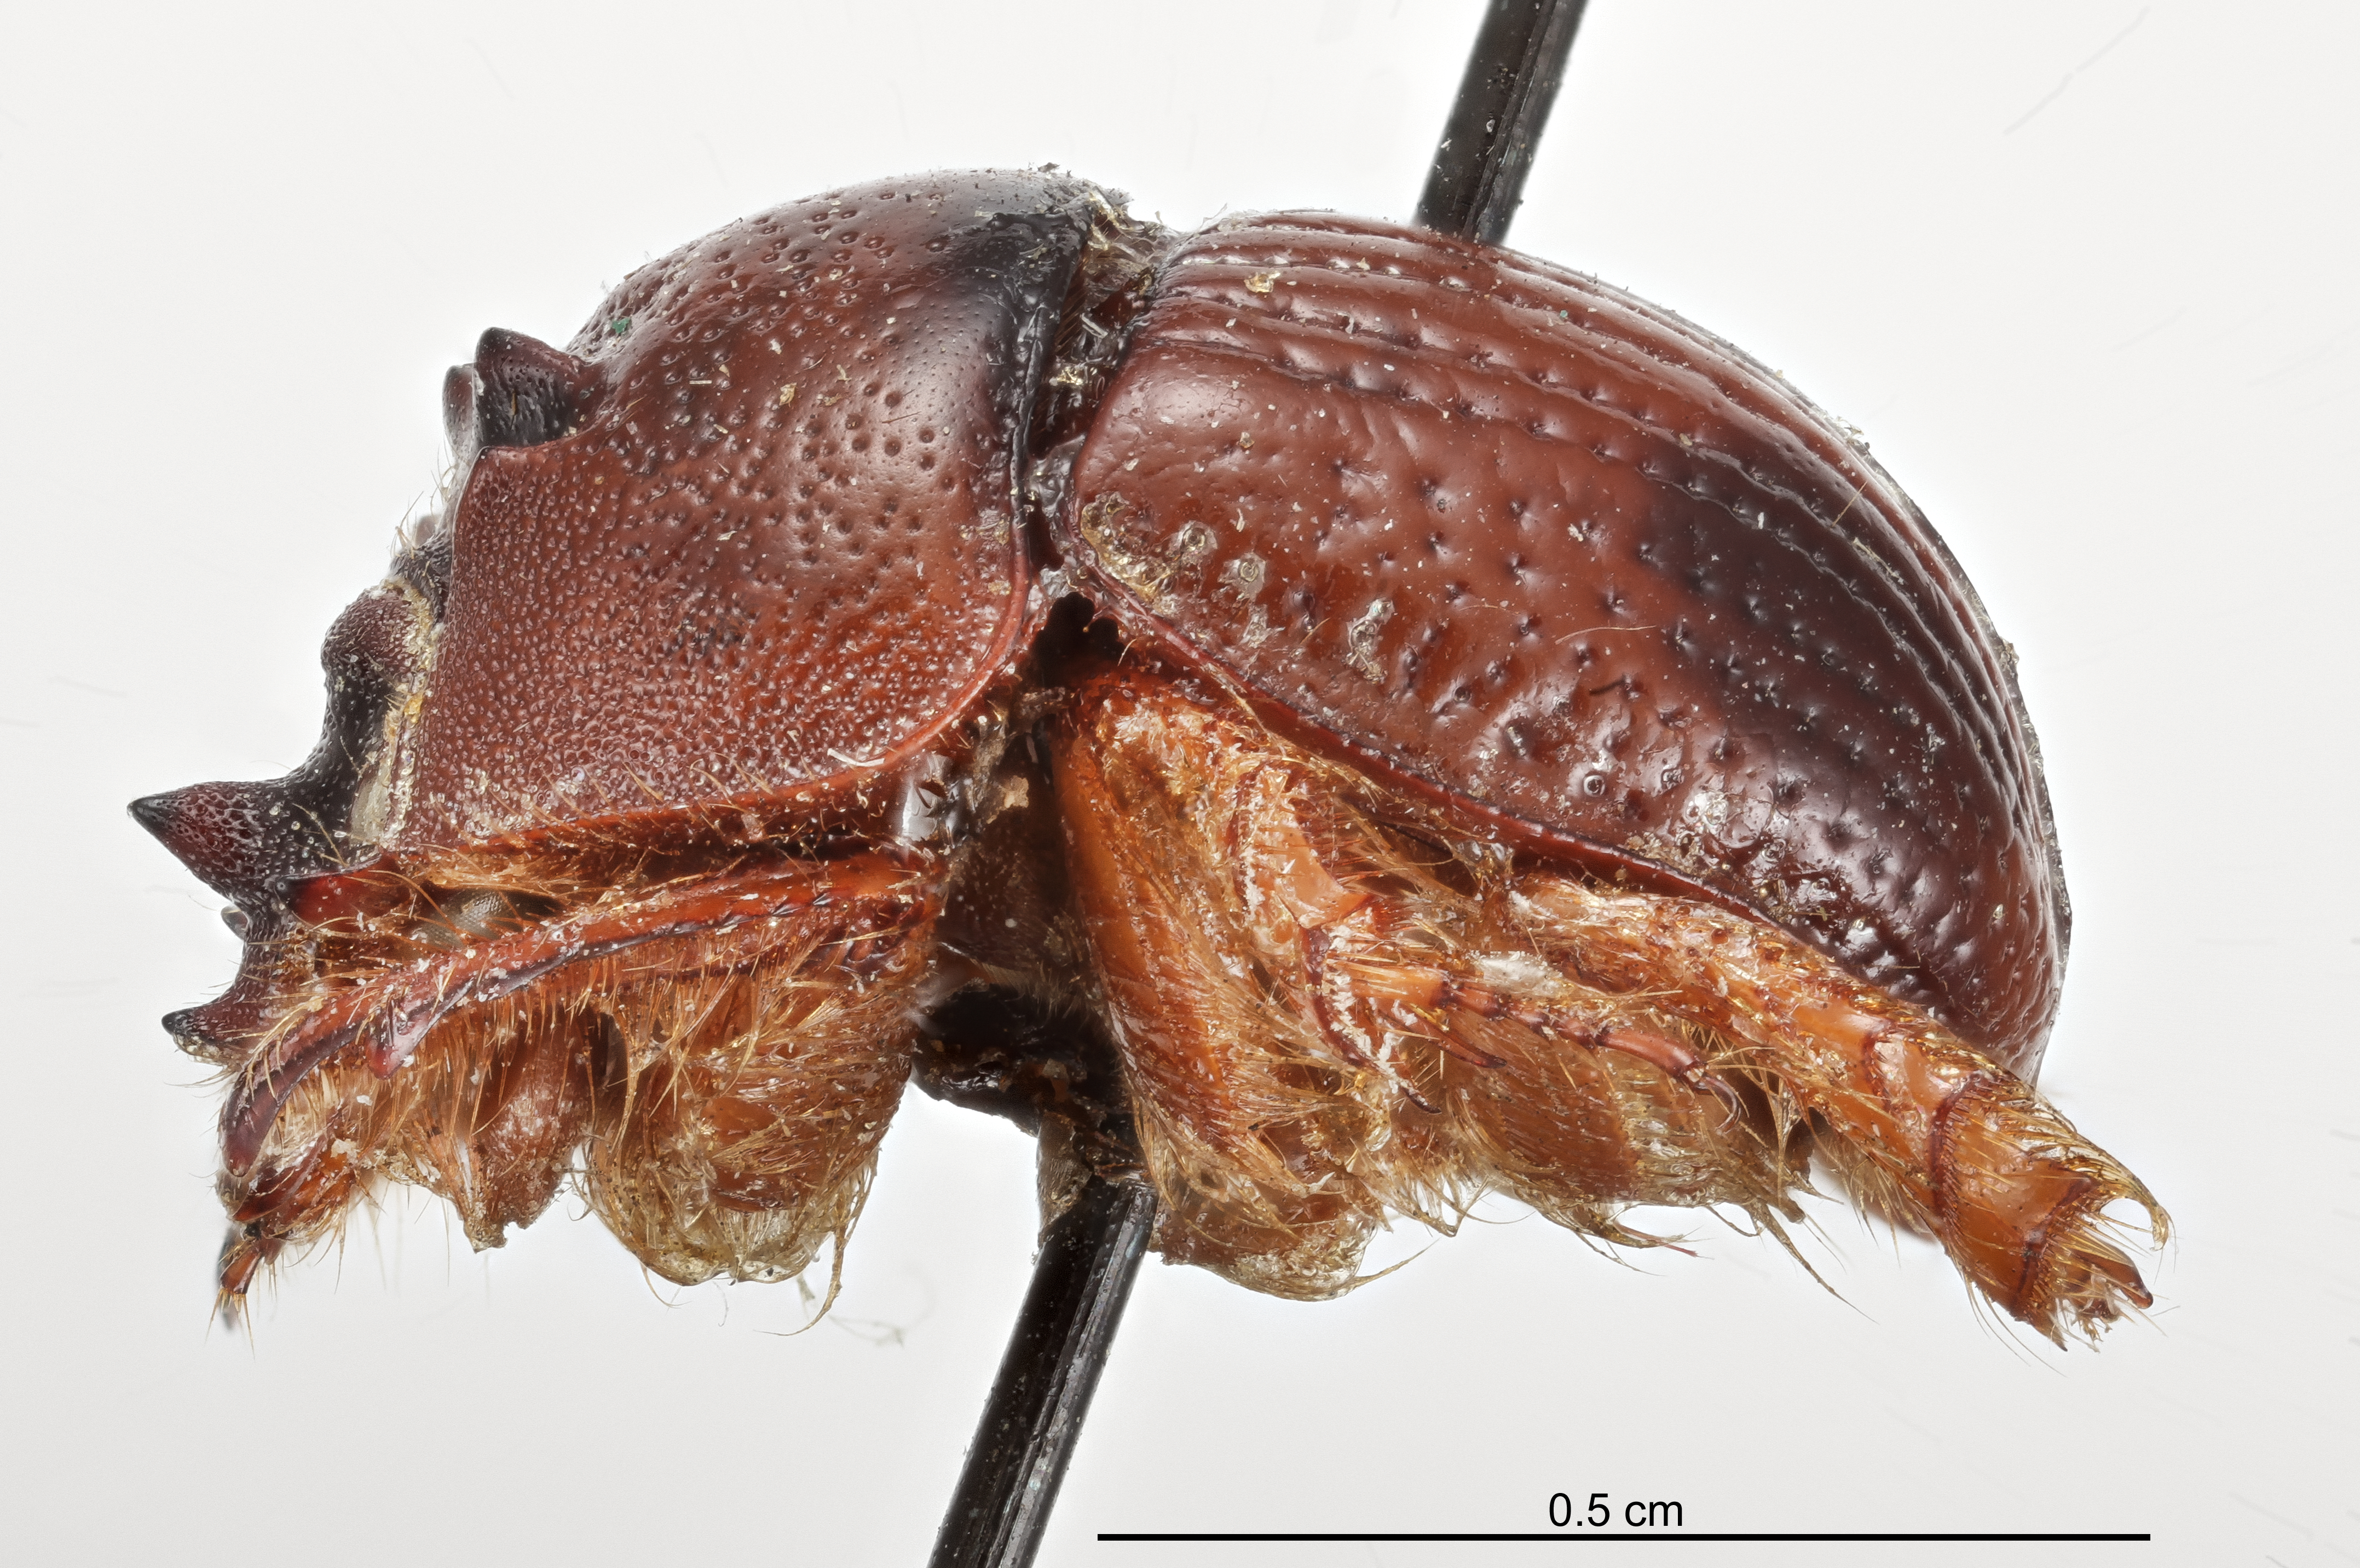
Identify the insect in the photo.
Bolbocerosoma quadricornum
